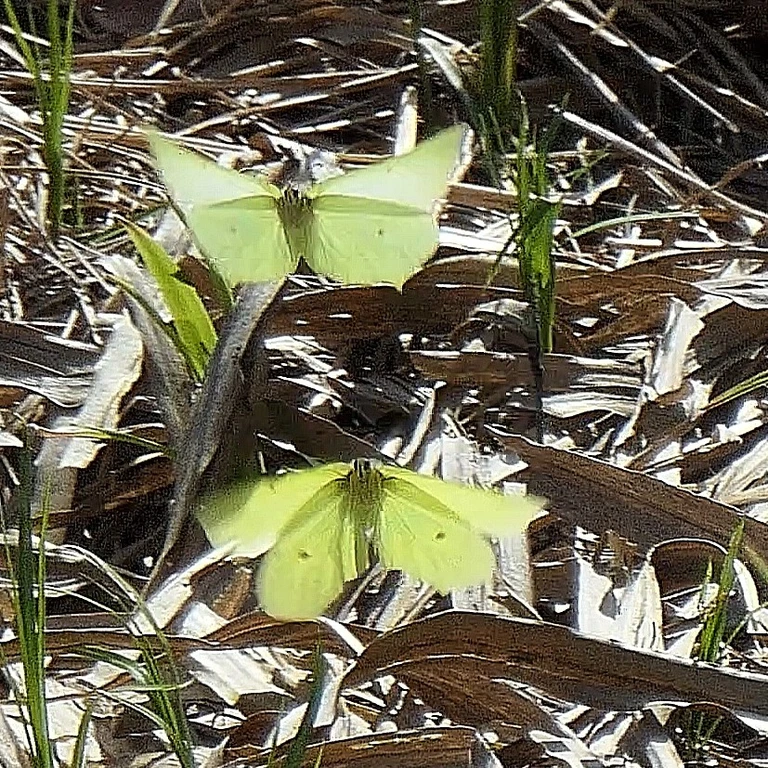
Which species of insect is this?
Gonepteryx rhamni
